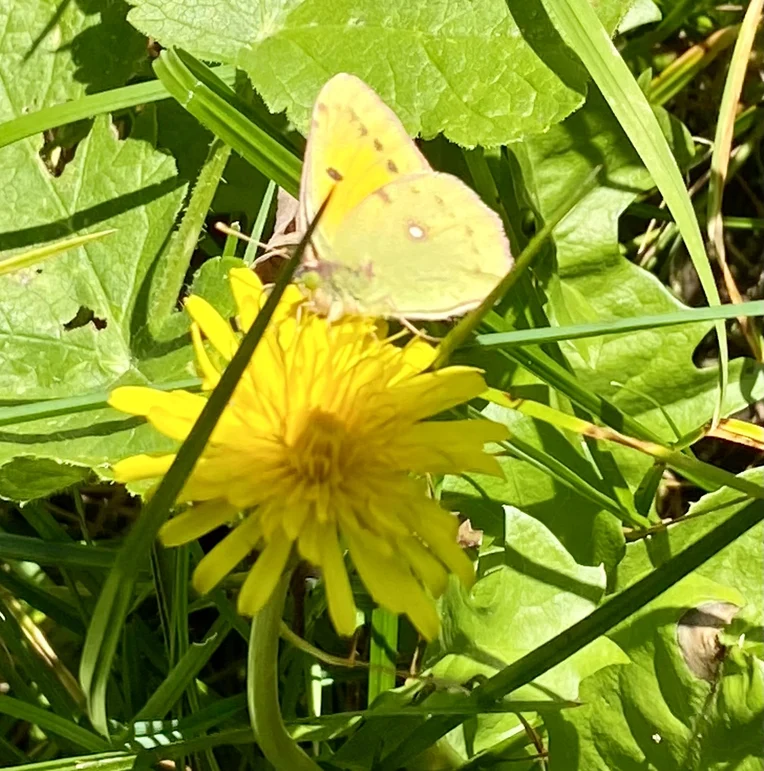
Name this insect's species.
Colias croceus
